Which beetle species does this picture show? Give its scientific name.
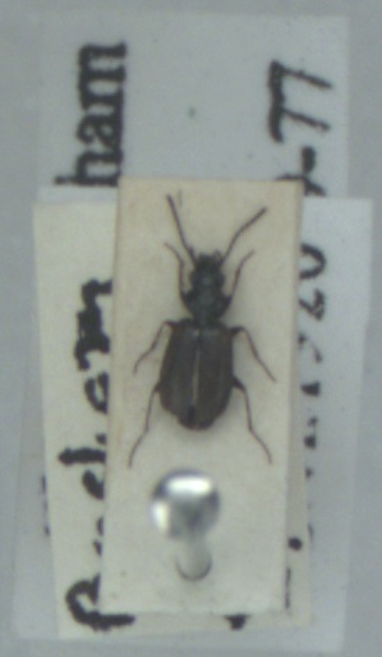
Syntomus obscuroguttatus
